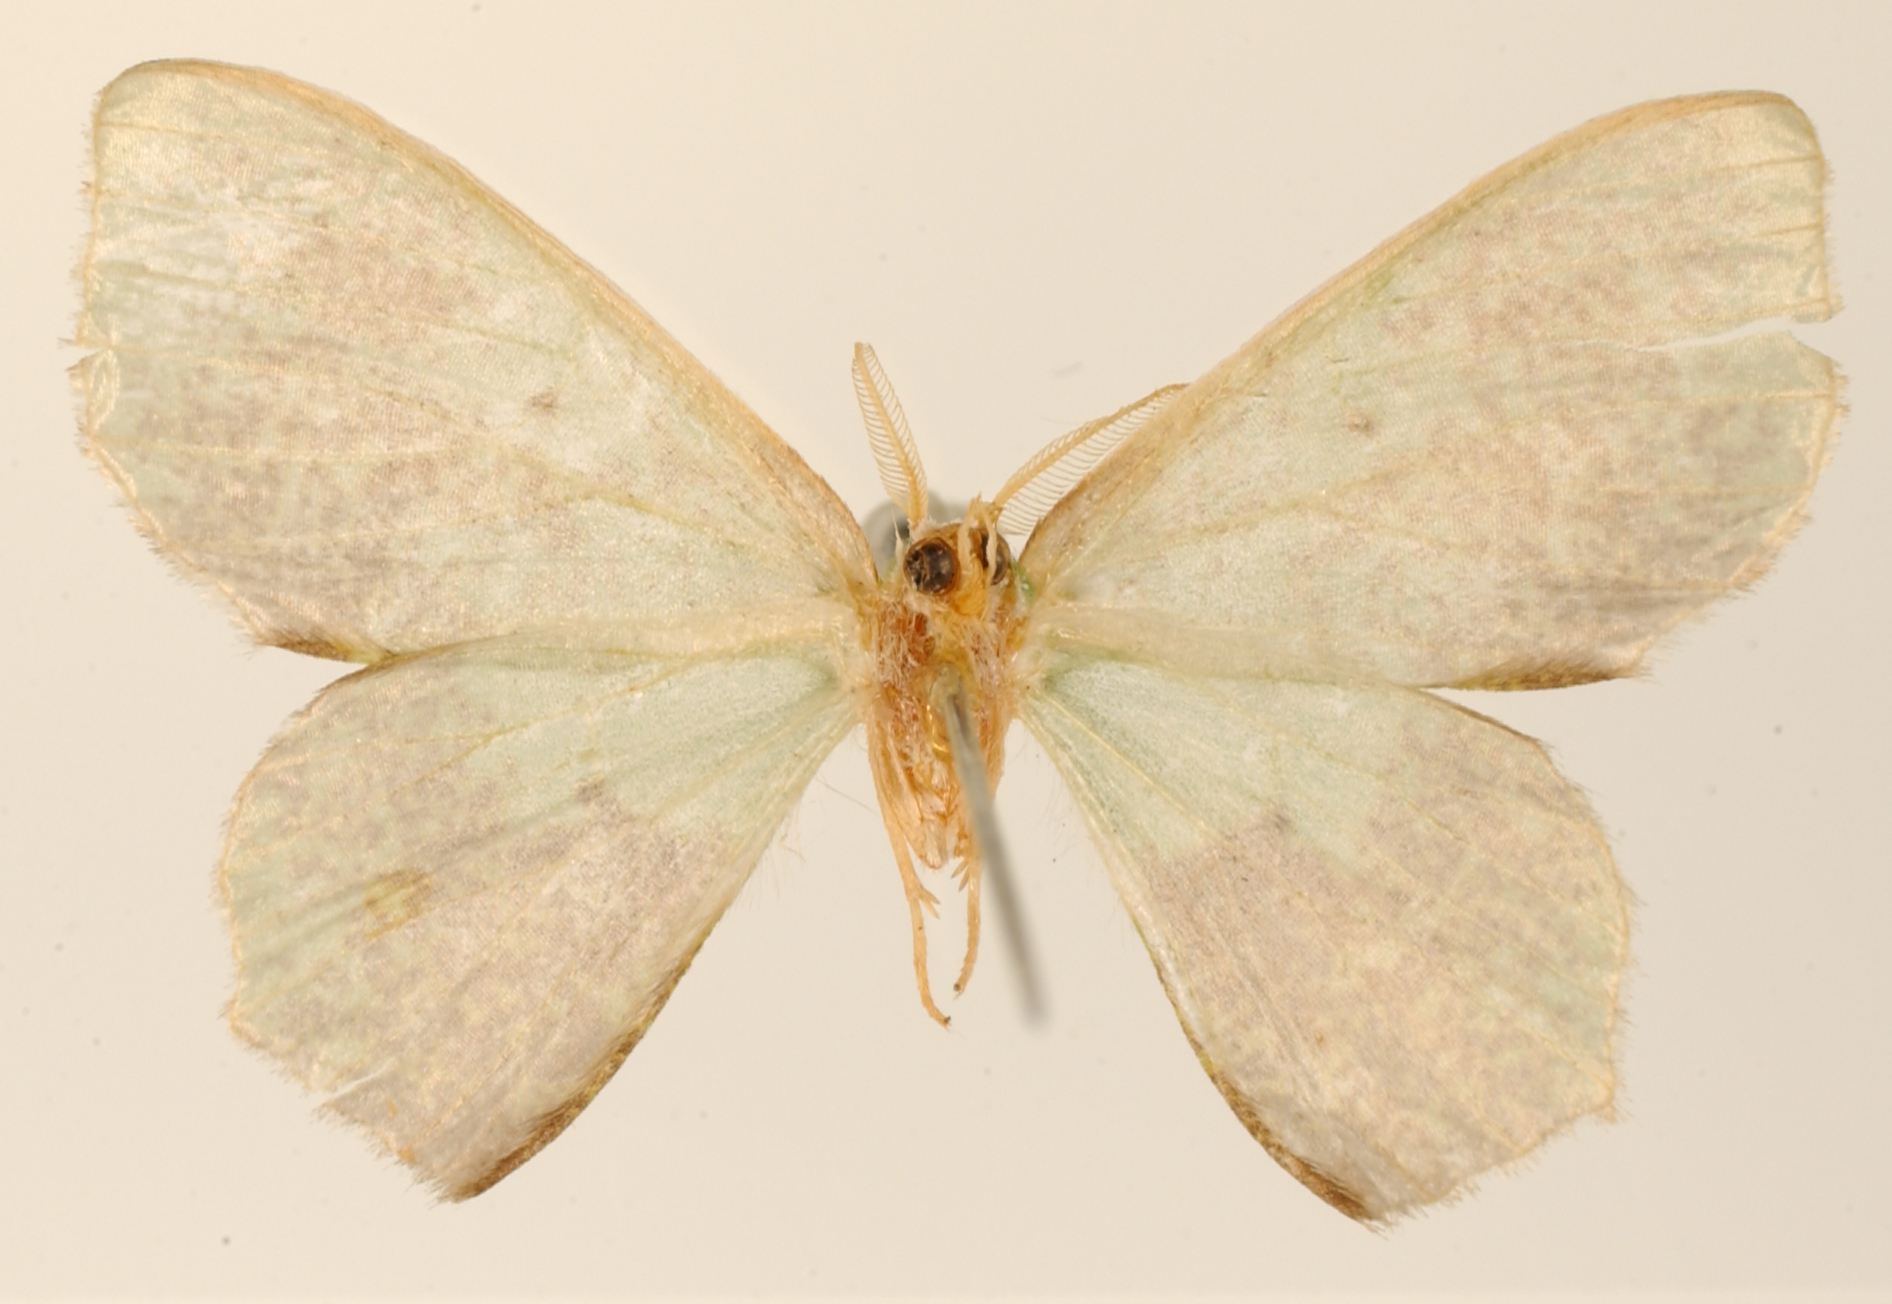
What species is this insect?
Drucia semispurcata
